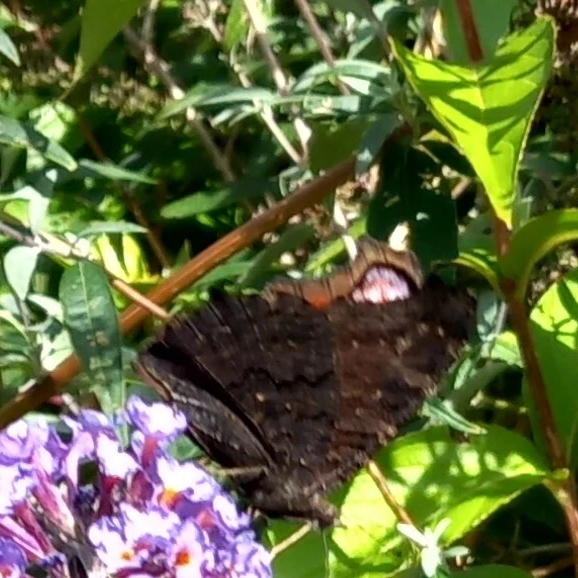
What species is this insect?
Aglais io
